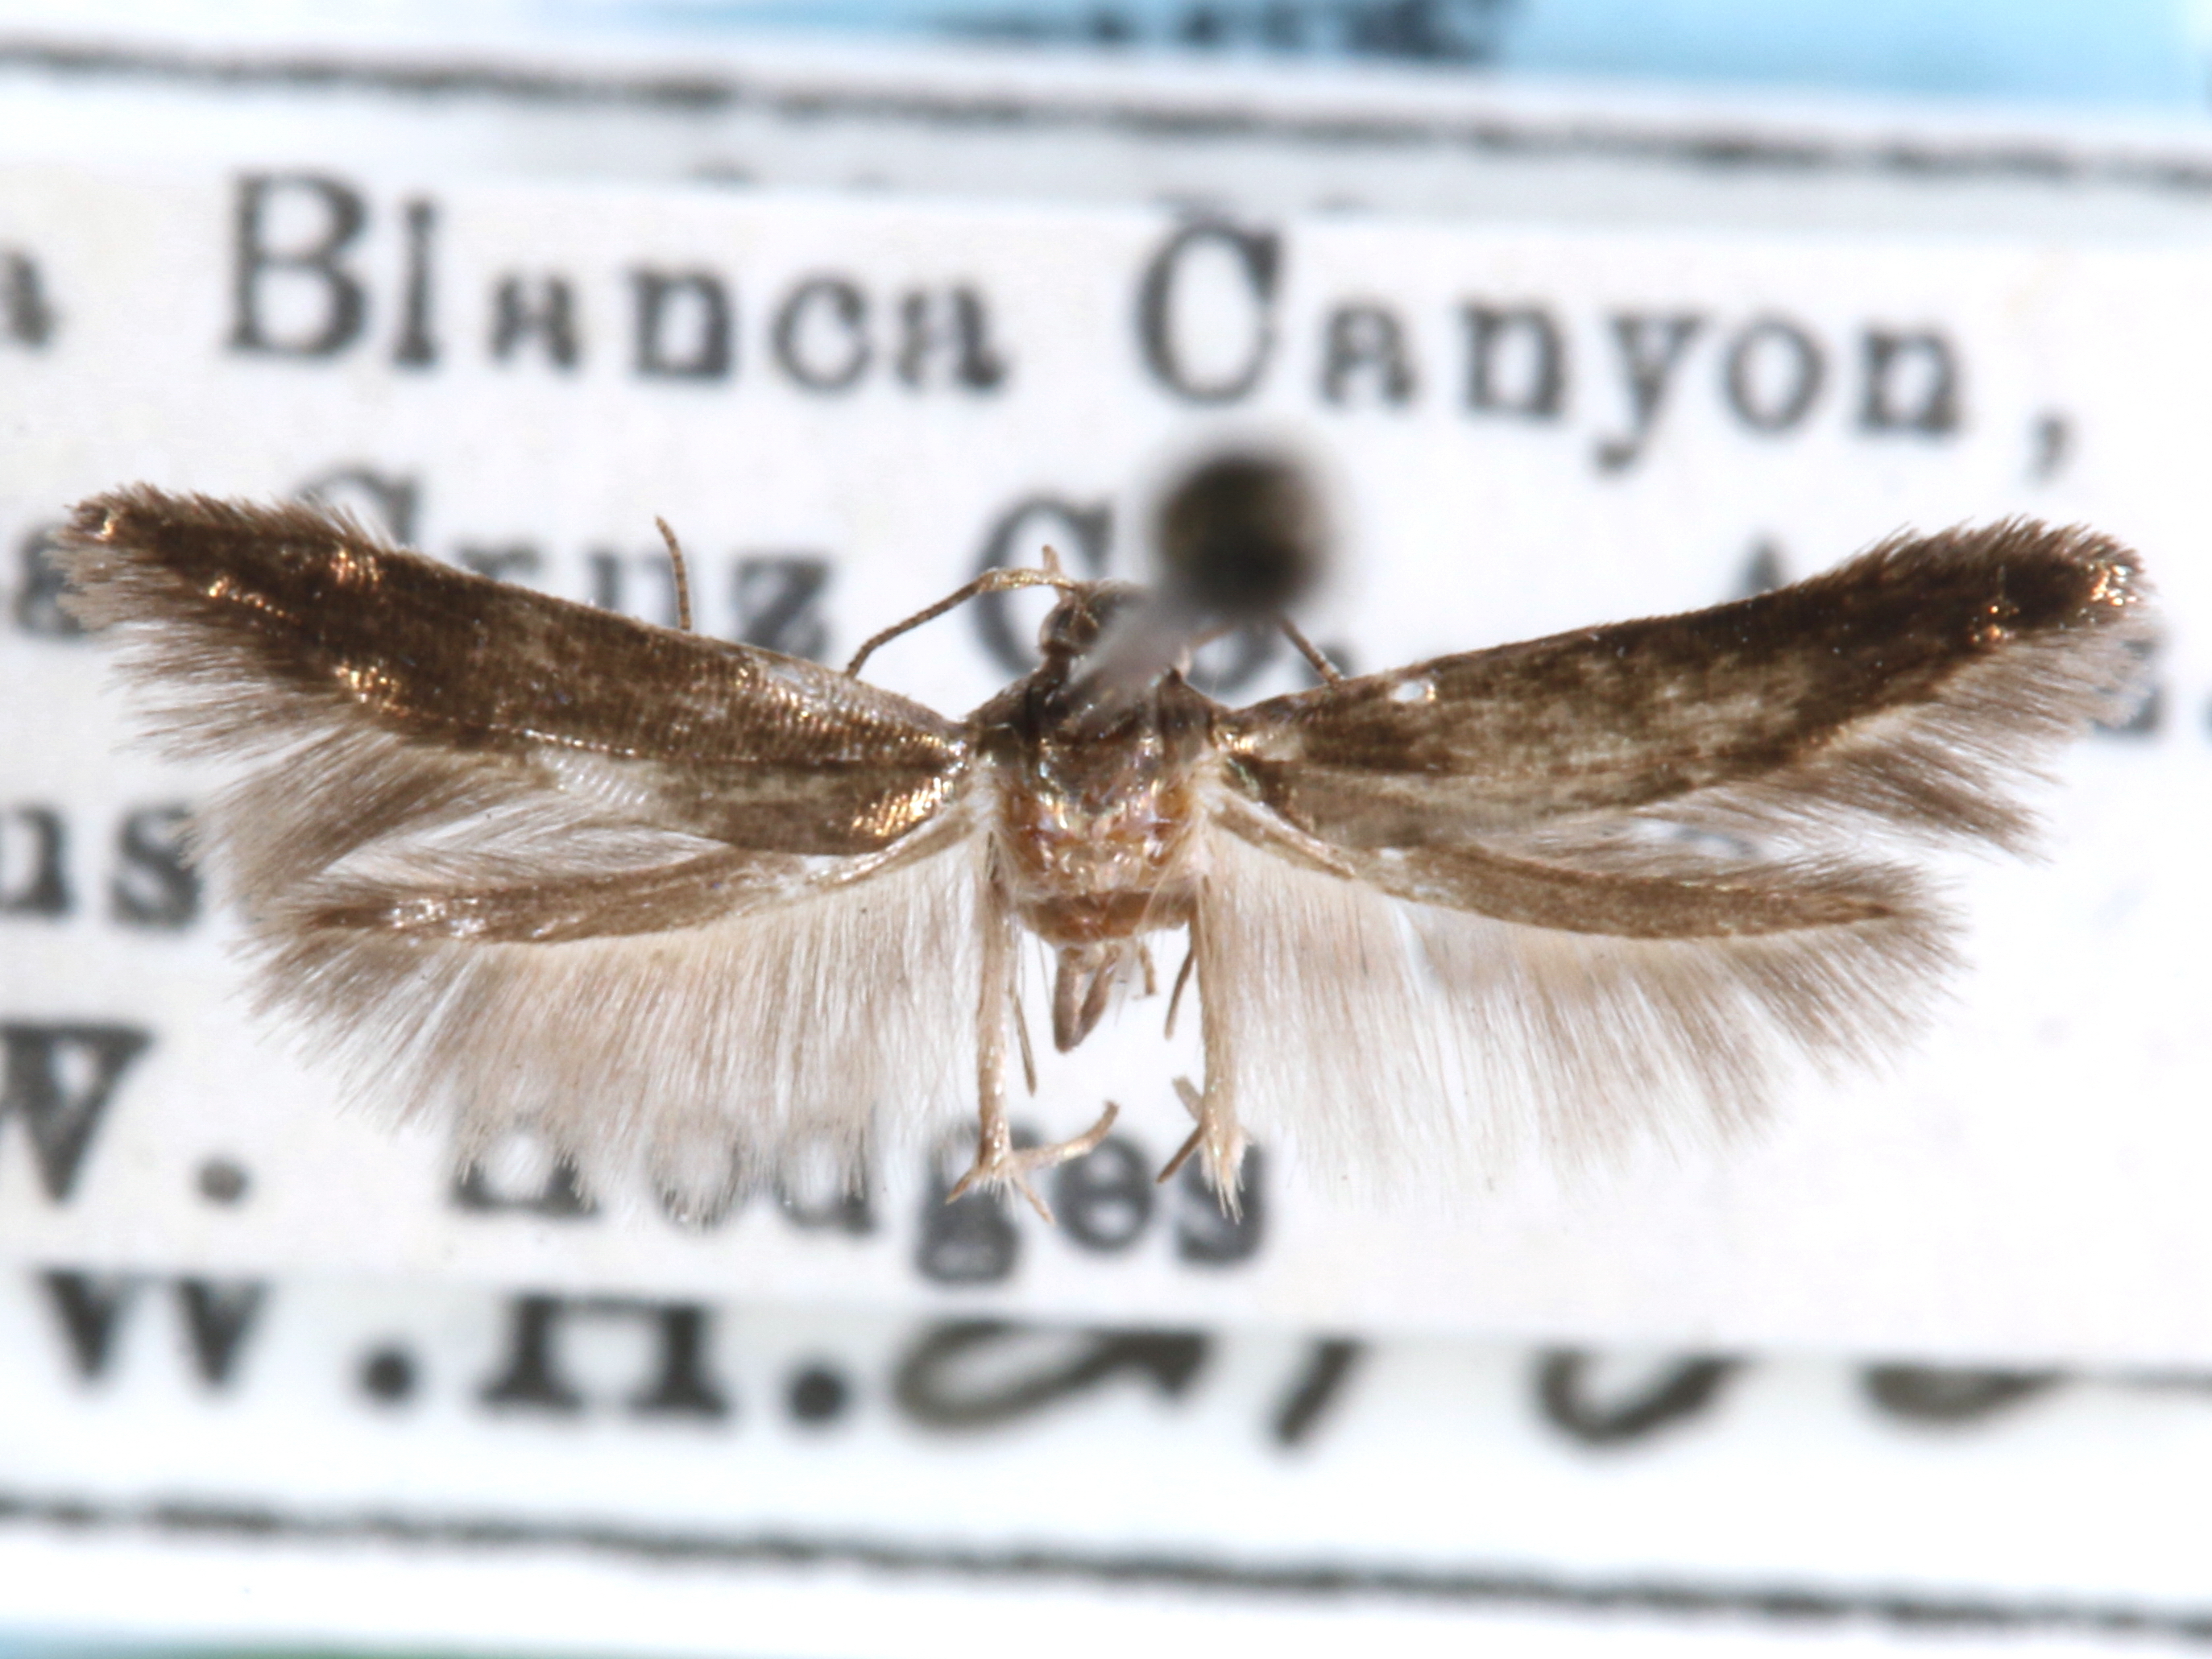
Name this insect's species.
Pristen corusca
